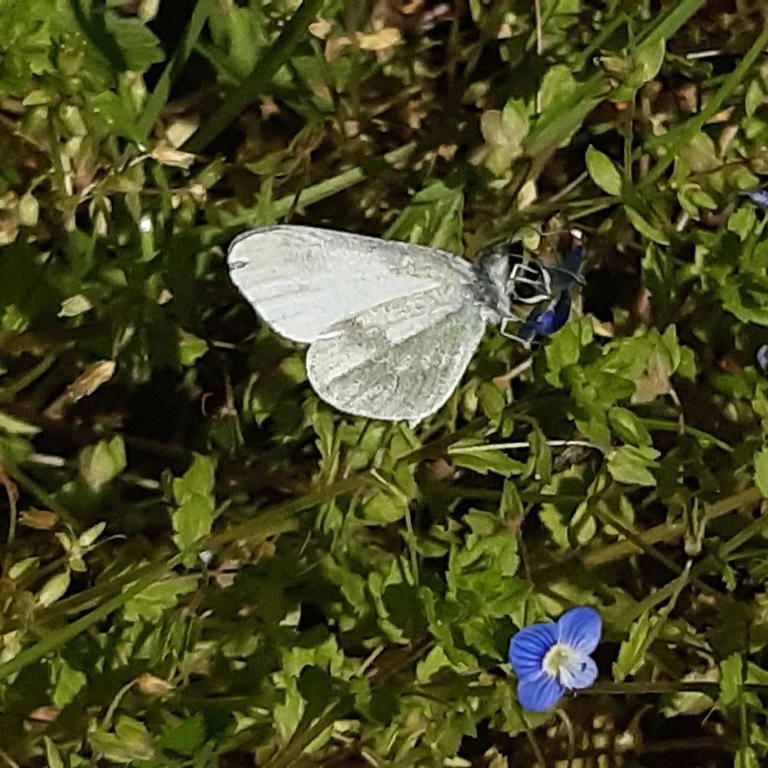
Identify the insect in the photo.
Leptidea sinapis/juvernica
